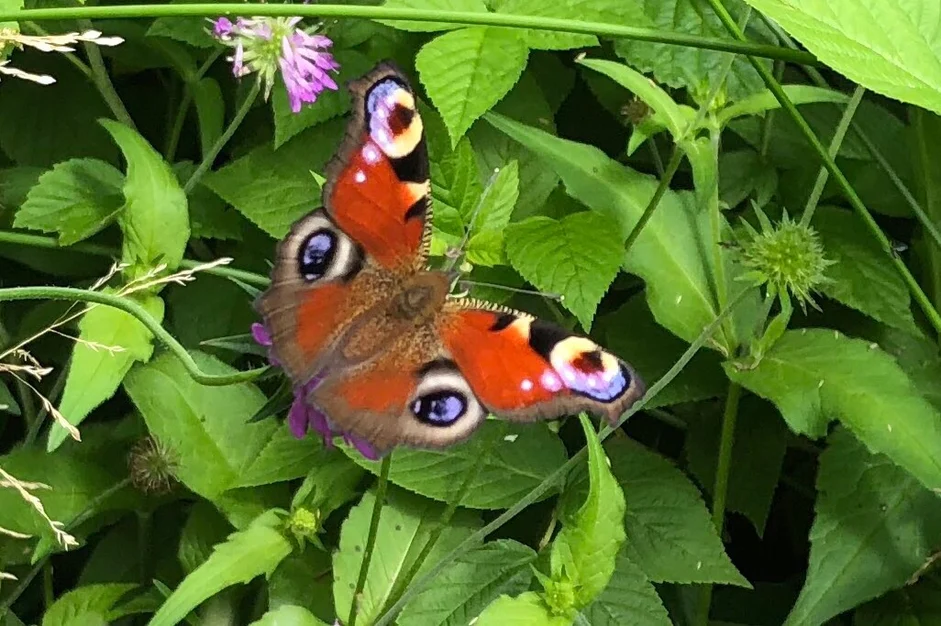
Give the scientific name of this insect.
Aglais io
